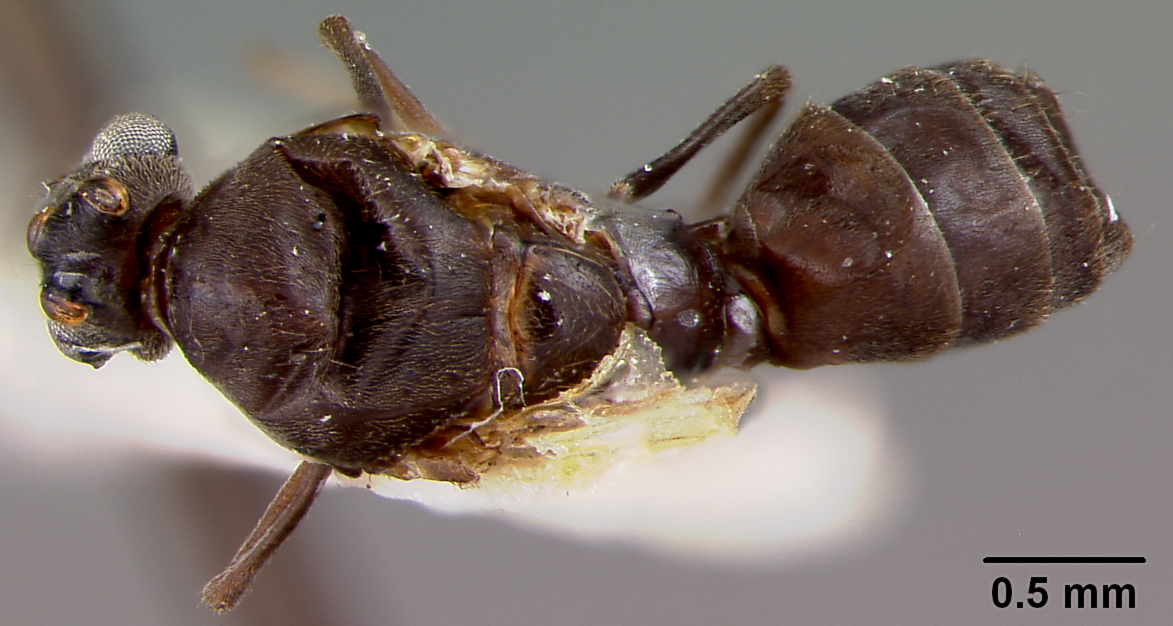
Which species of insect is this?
Anonychomyrma myrmex
